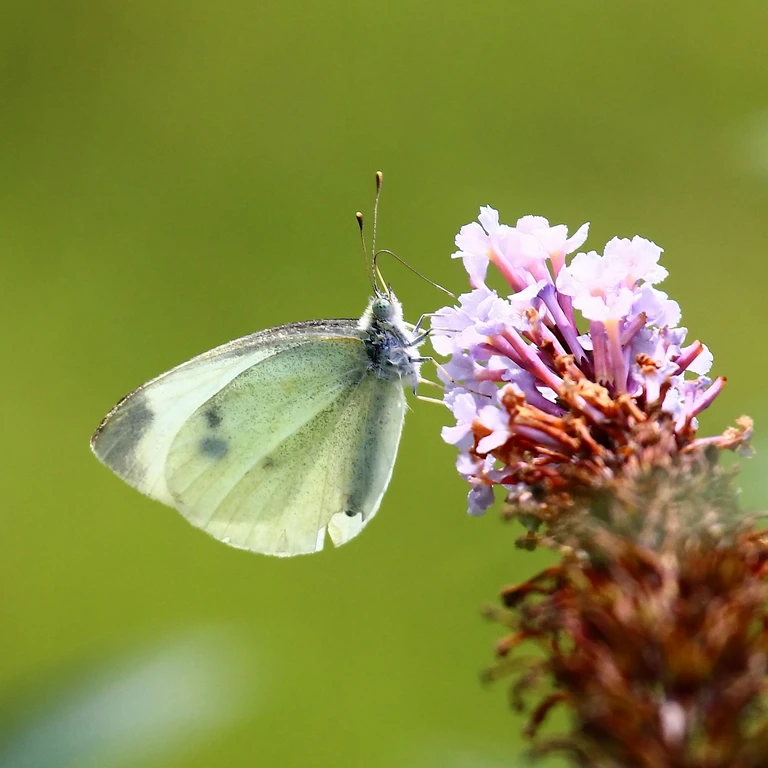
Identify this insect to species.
Pieris rapae
